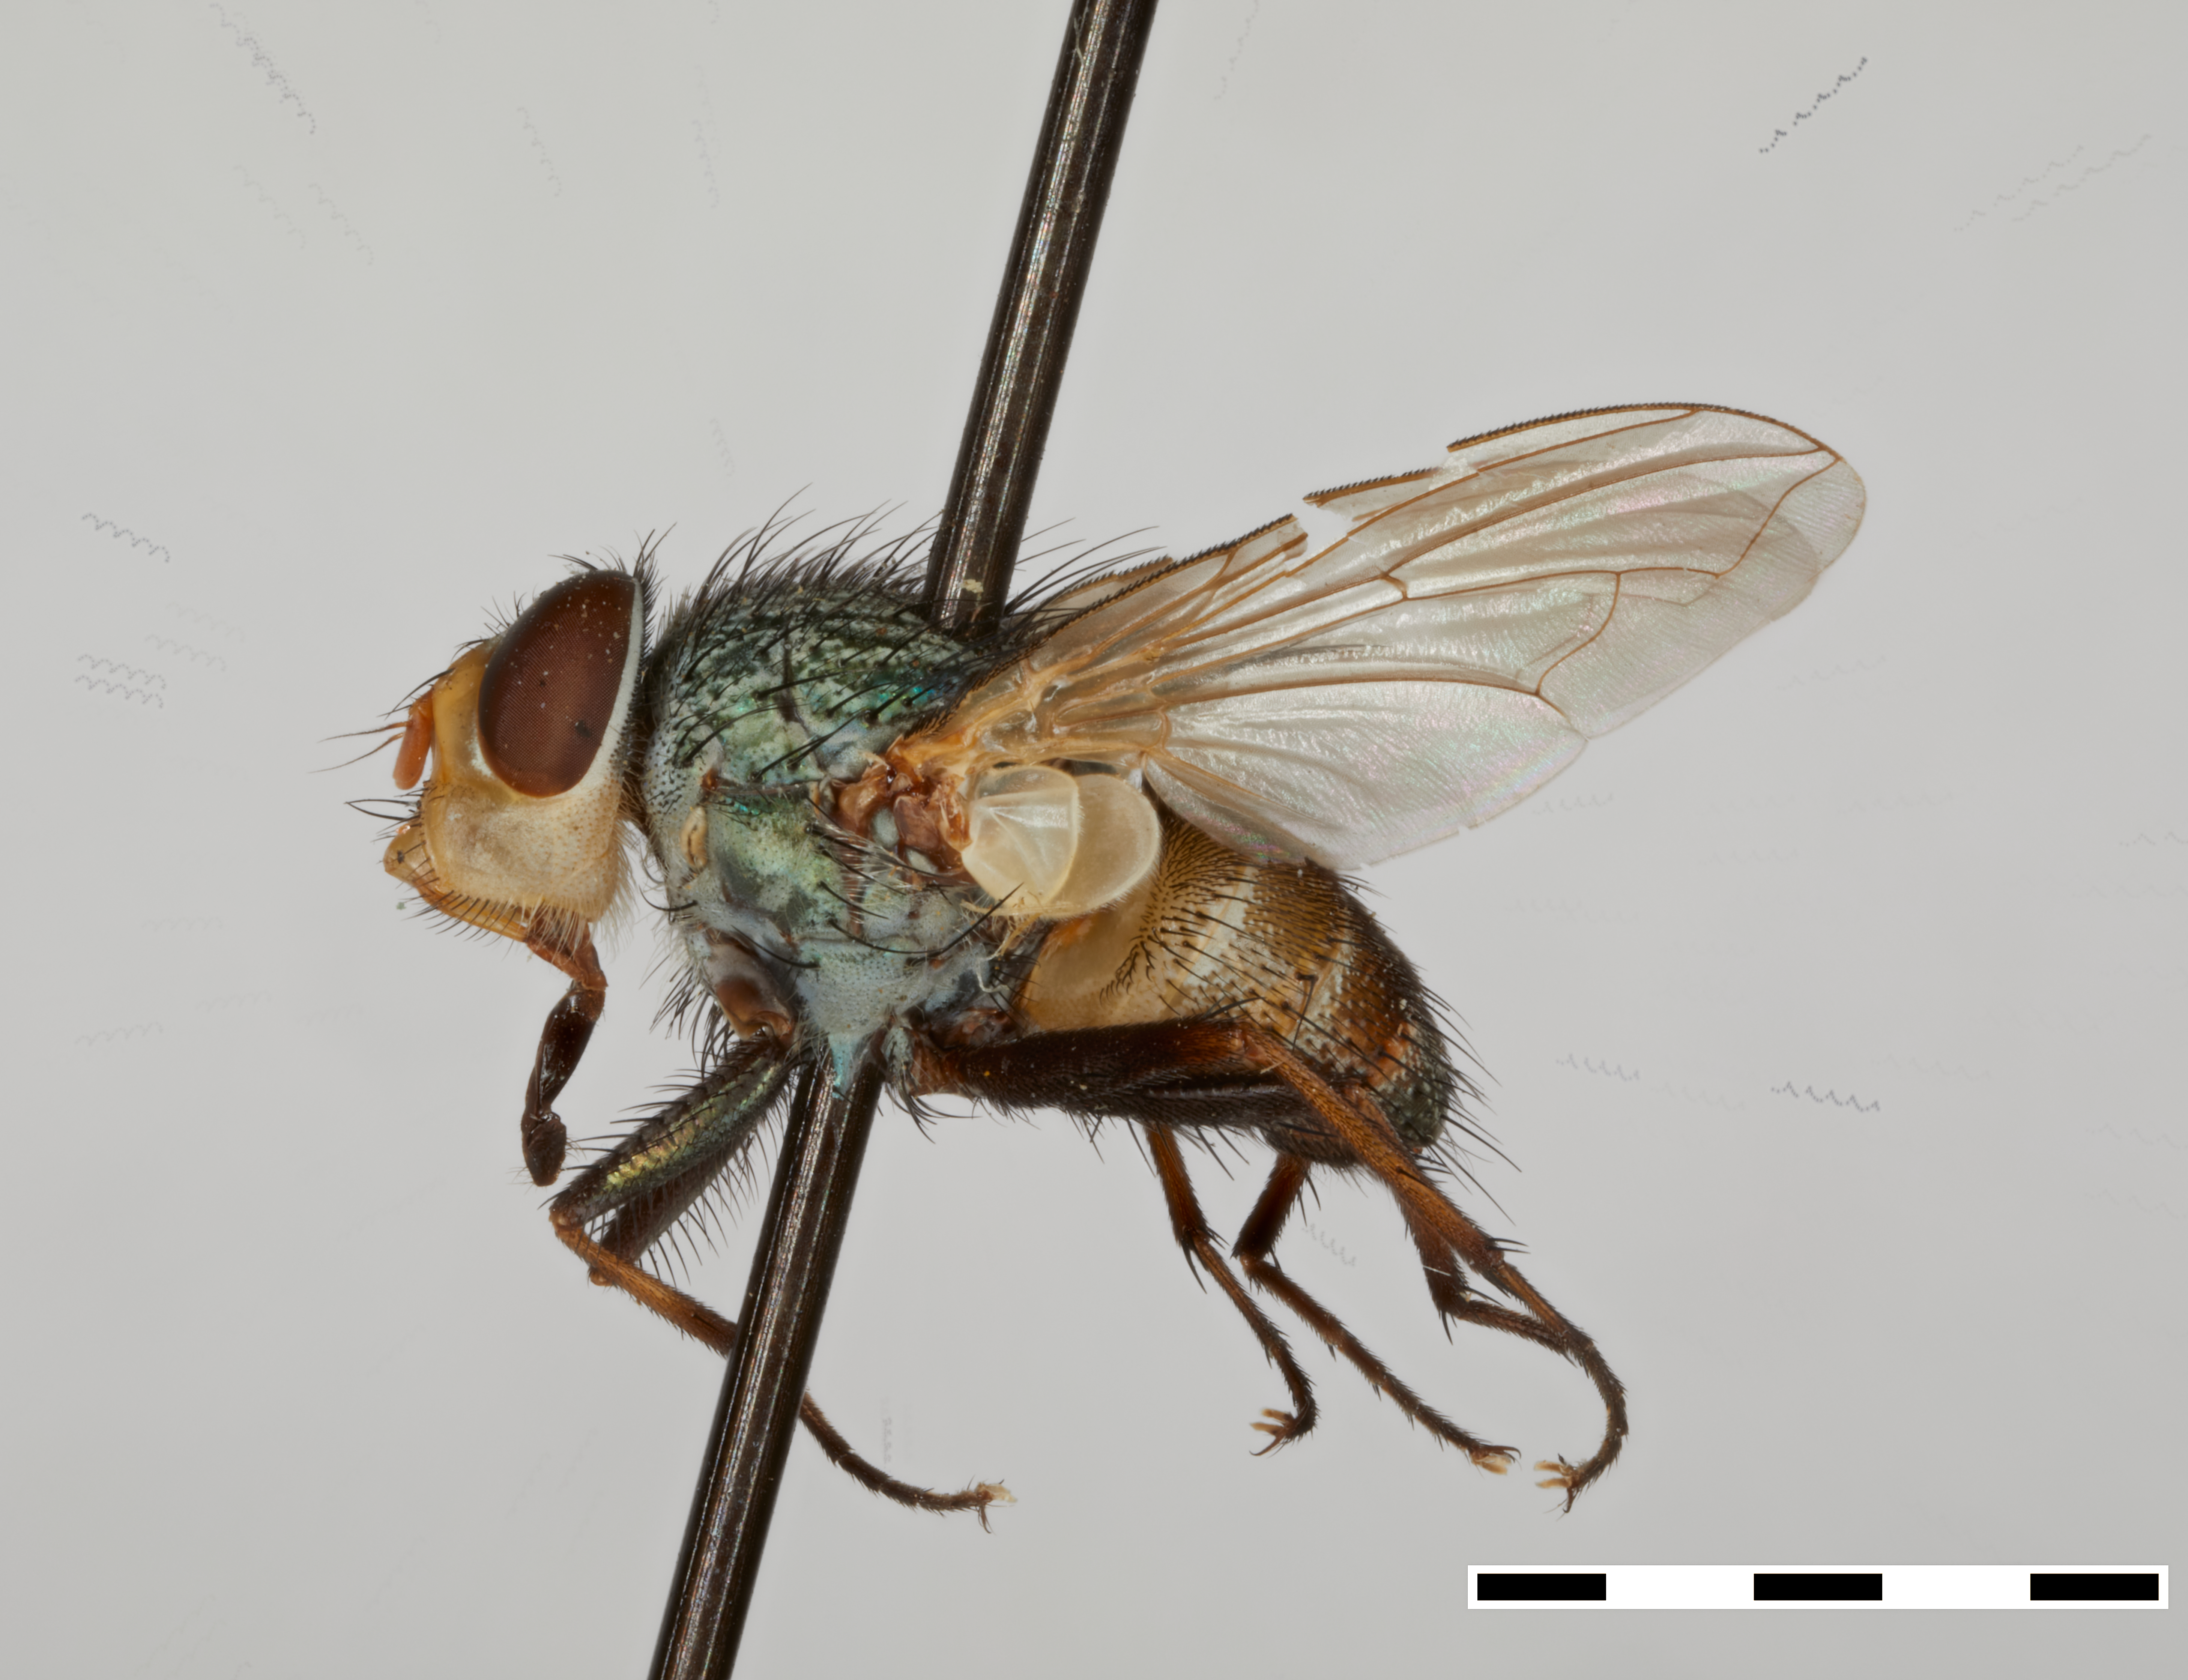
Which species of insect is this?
Metallea ilingworthi (also Metallea illingworthi)
